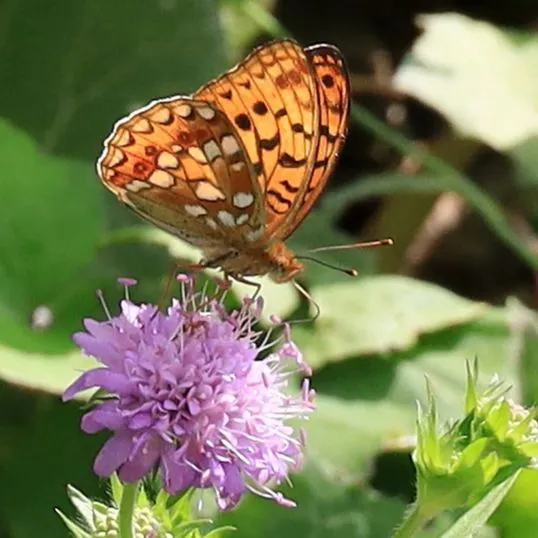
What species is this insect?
Fabriciana adippe
